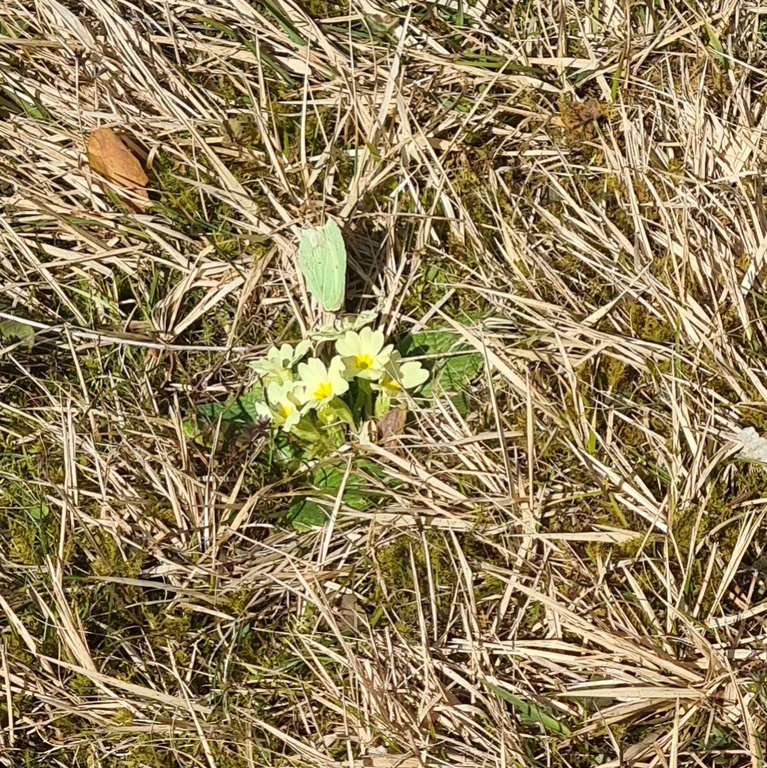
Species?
Gonepteryx rhamni
